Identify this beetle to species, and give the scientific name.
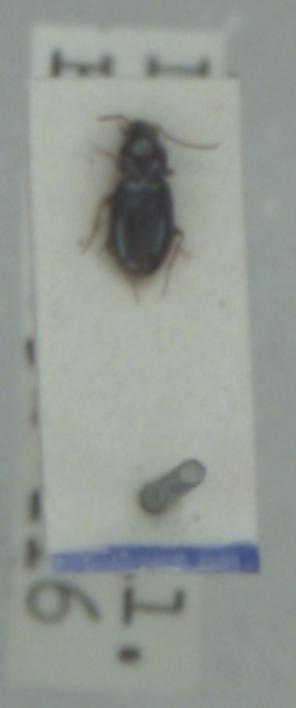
Bembidion obtusum
